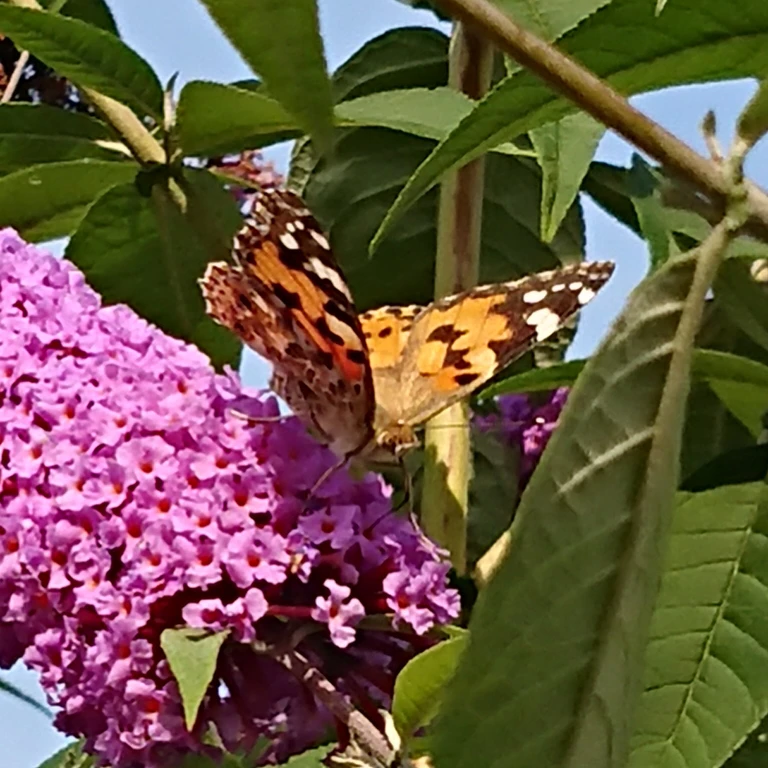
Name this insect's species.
Vanessa cardui
